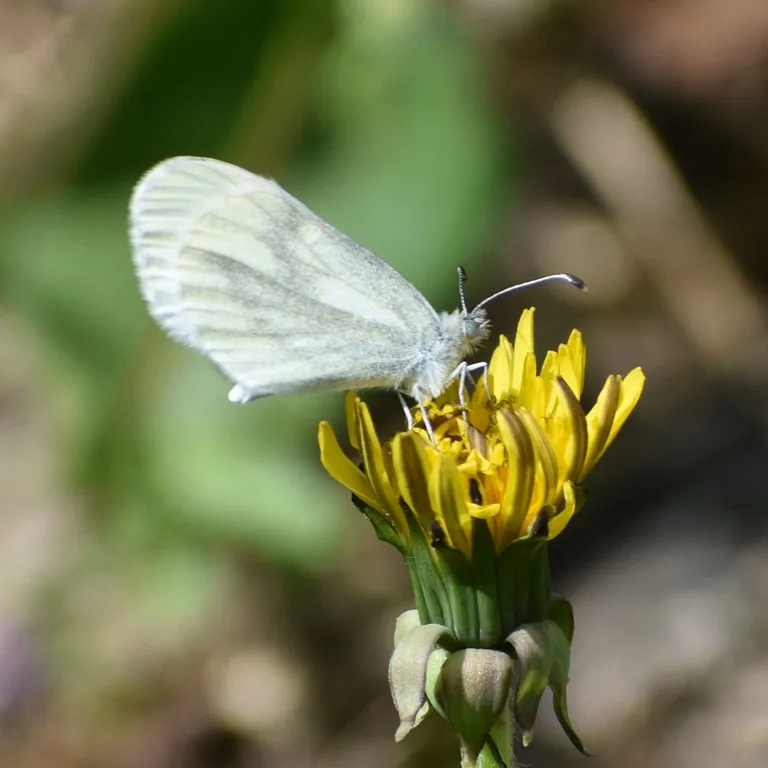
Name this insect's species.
Leptidea sinapis/juvernica
